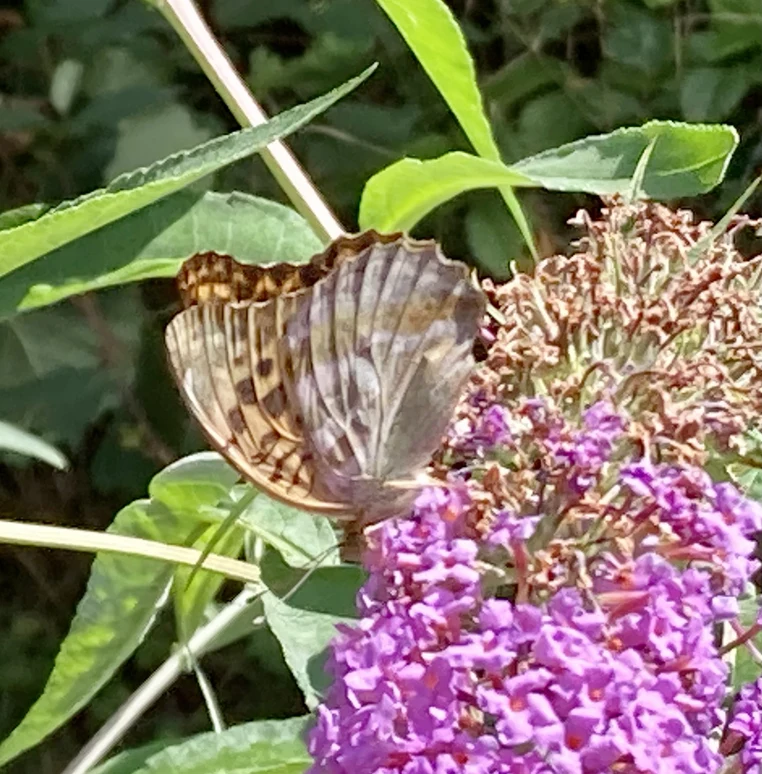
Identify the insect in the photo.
Argynnis paphia
